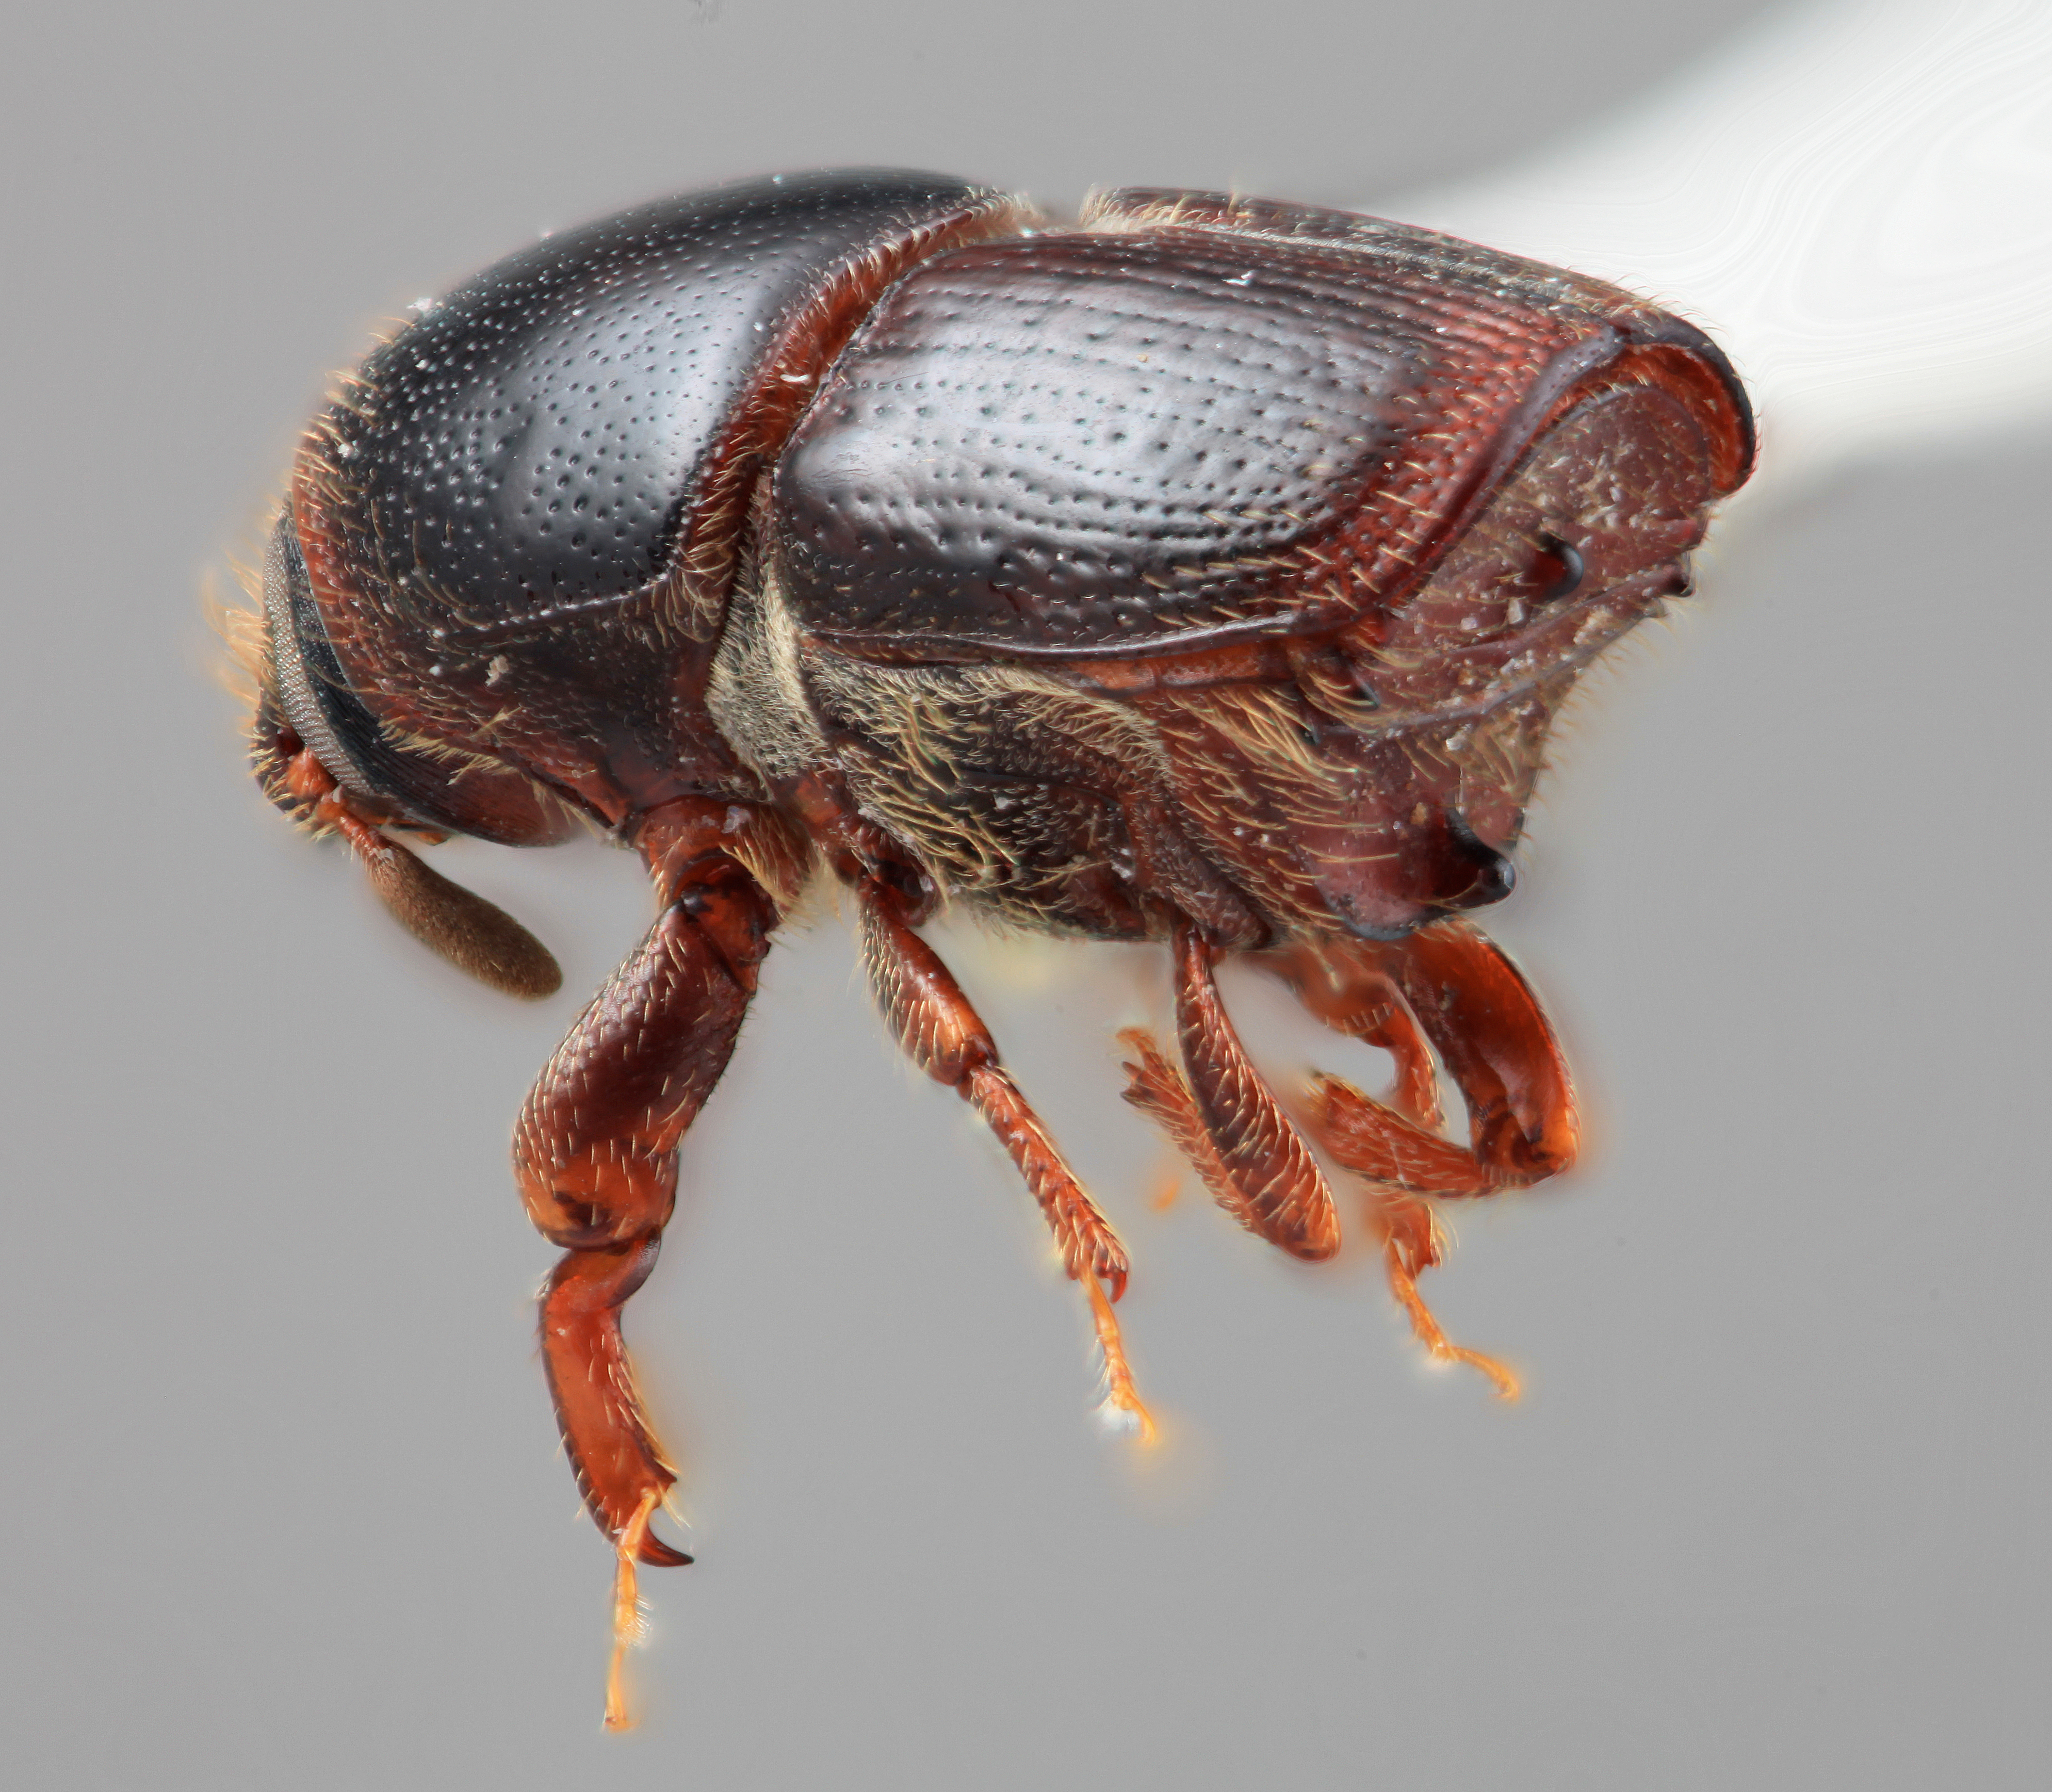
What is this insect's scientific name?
Scolytus nodatus
